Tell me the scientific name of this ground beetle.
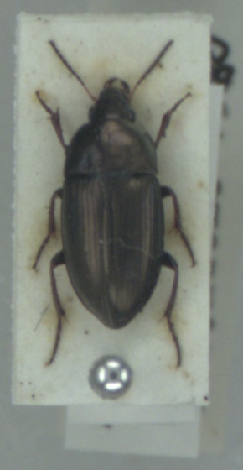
Amara aenea
